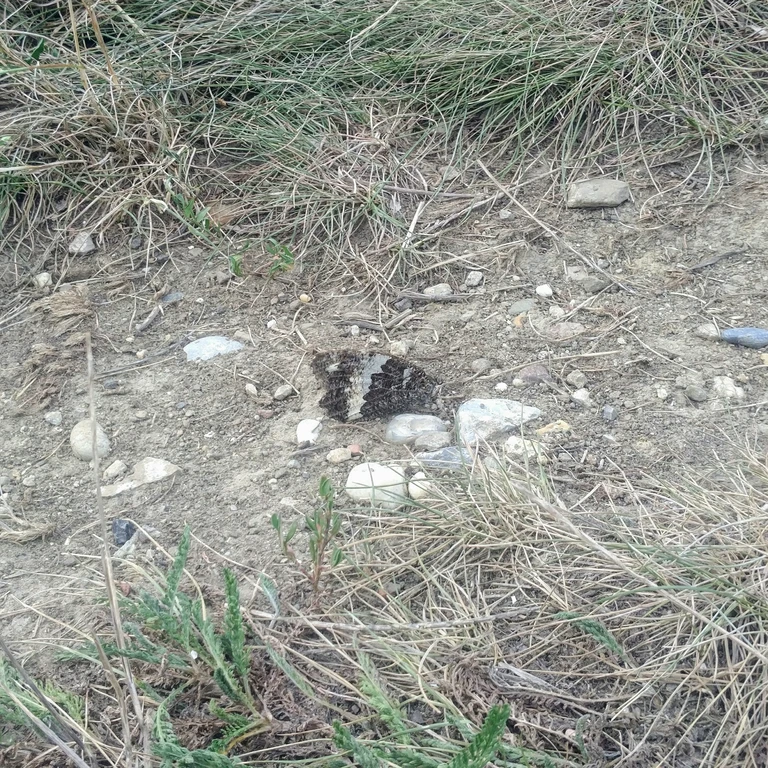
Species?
Brintesia circe
